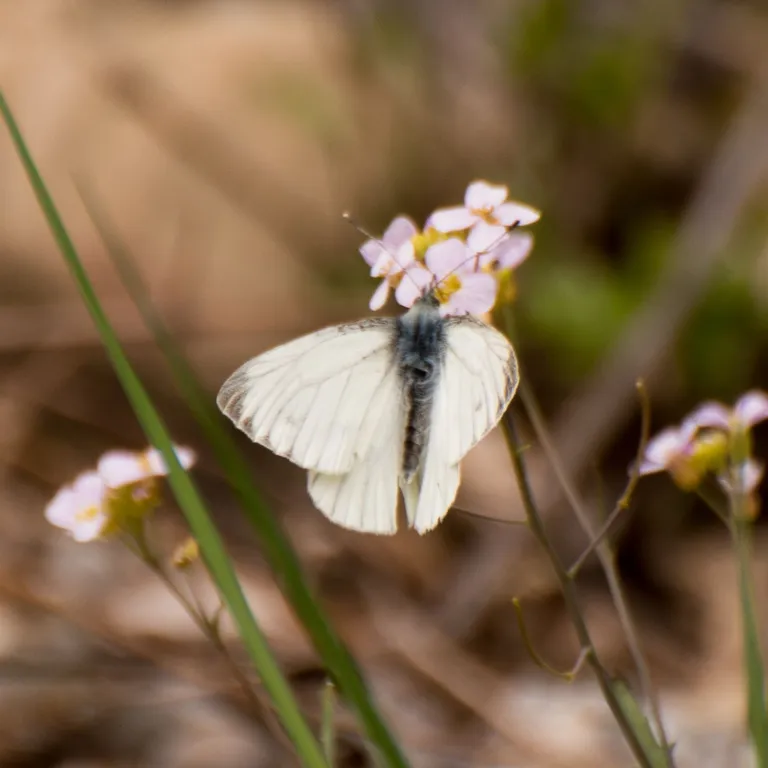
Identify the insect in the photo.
Pieris napi
